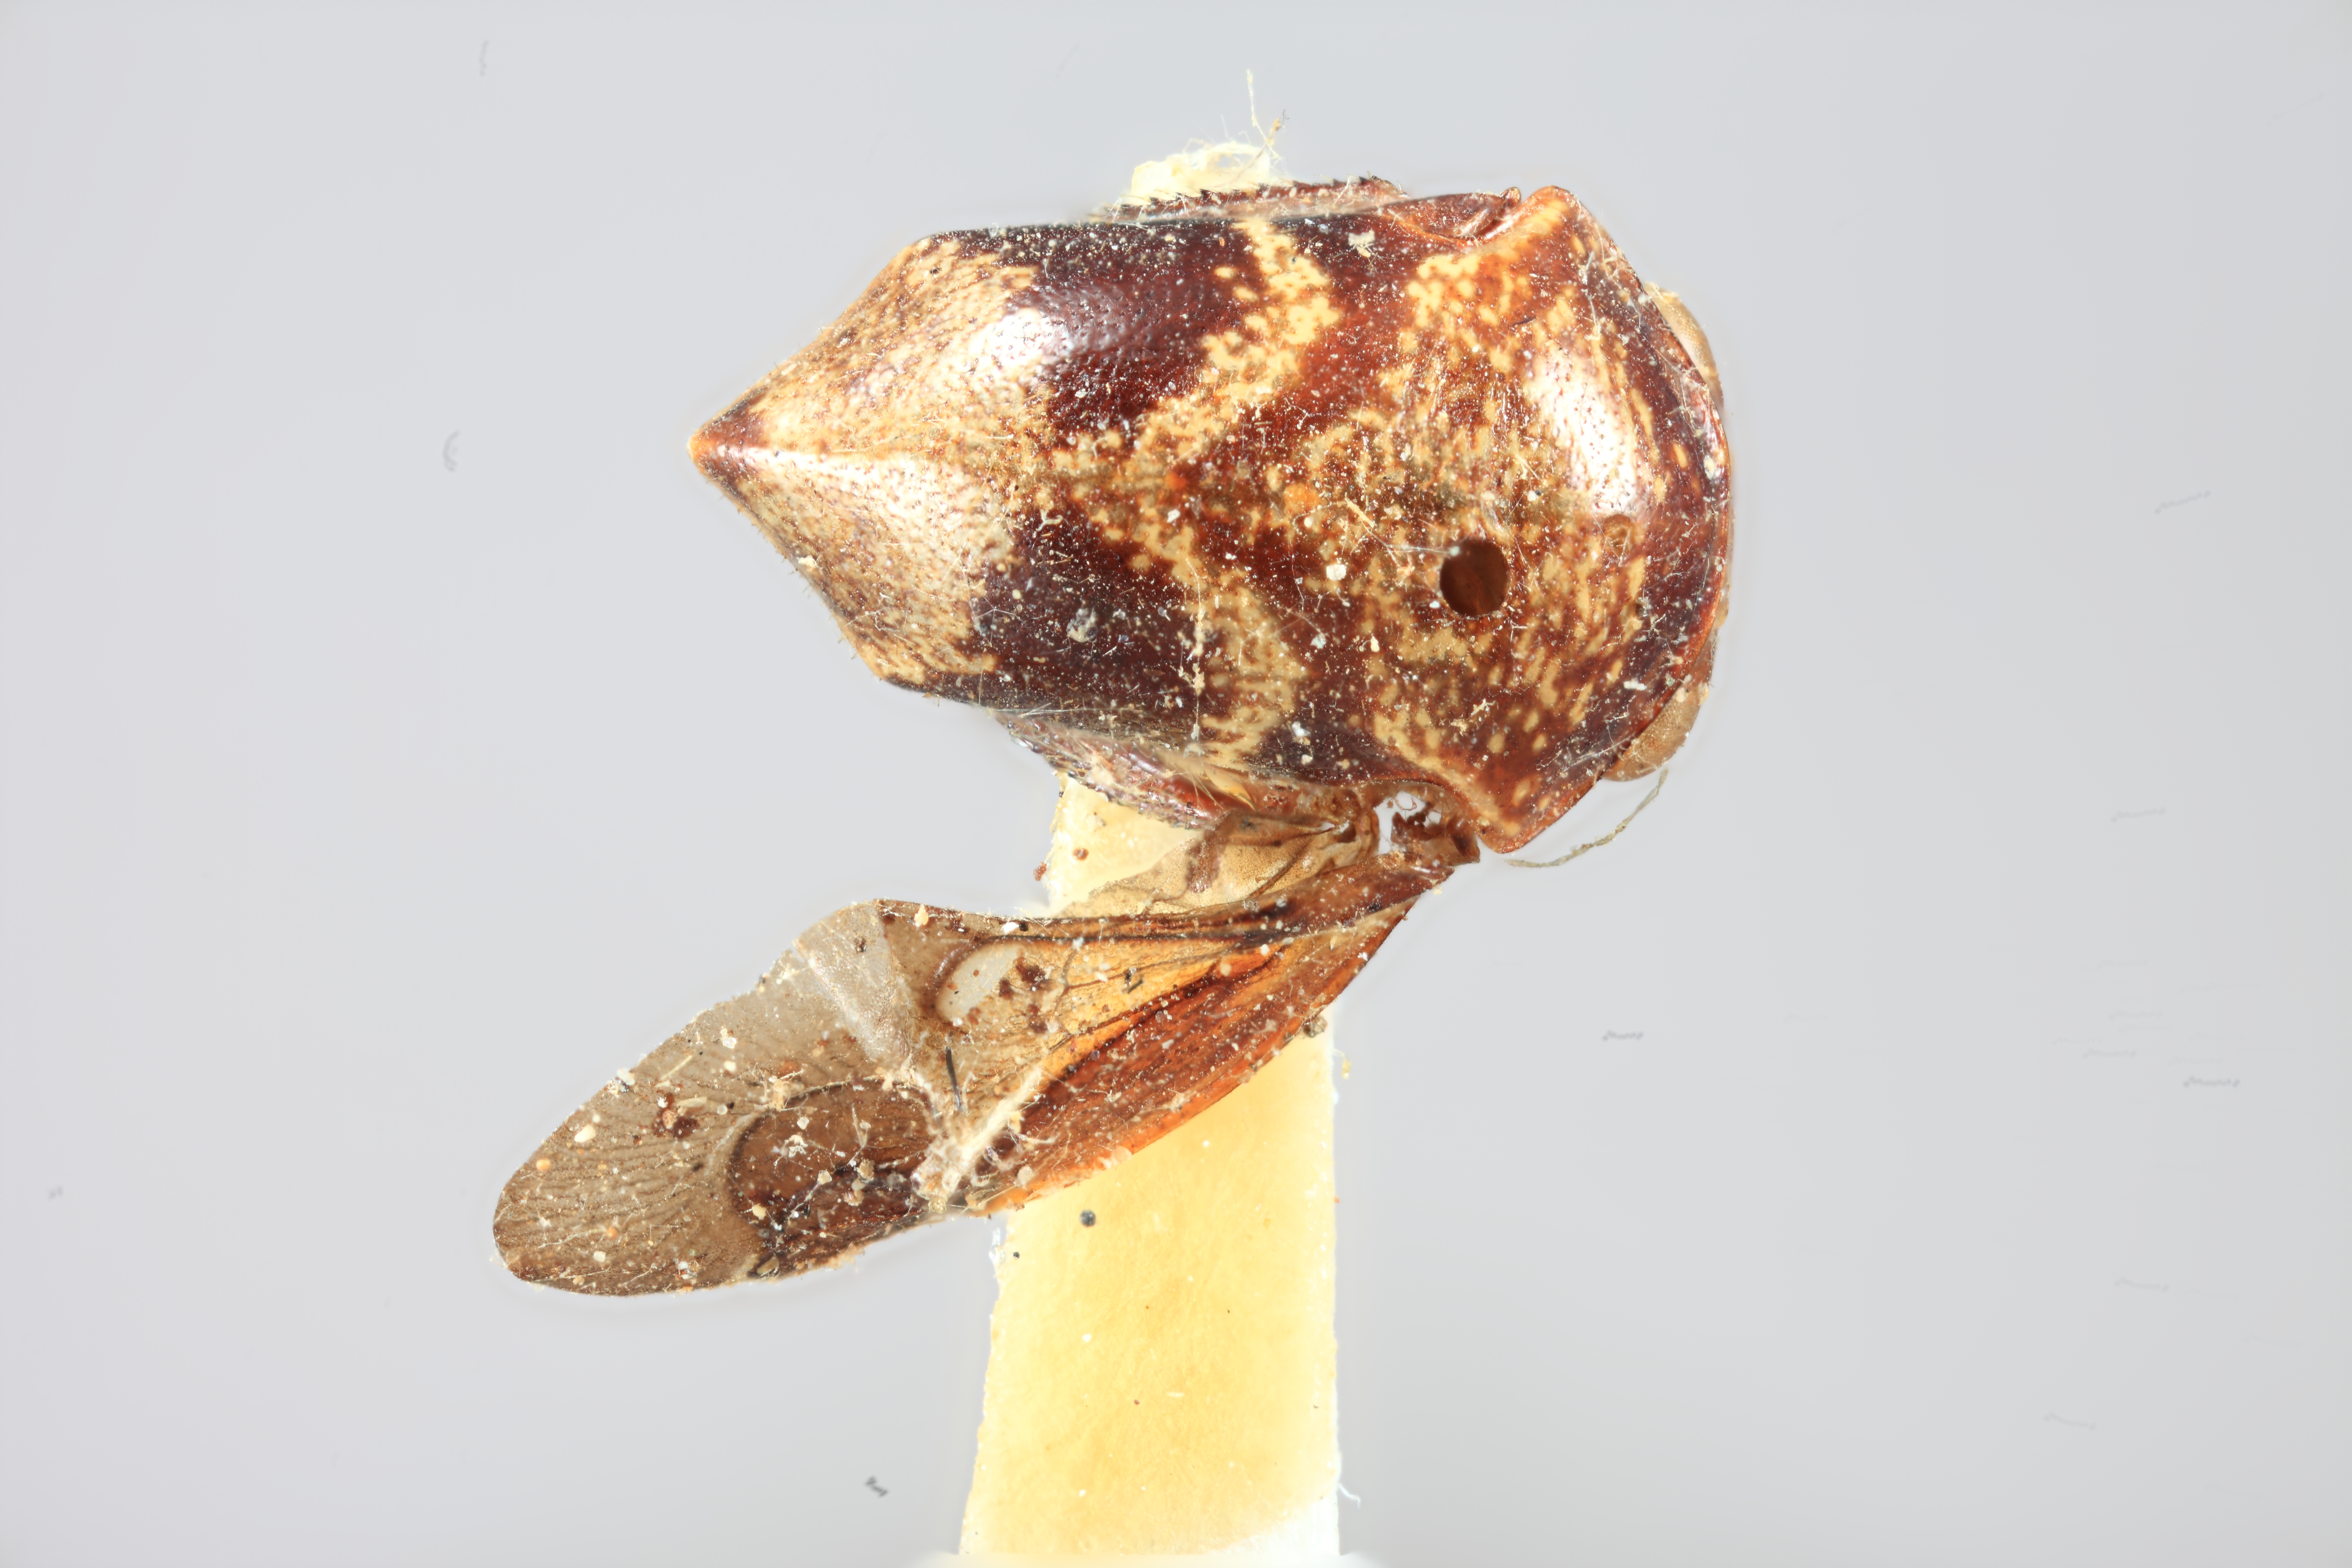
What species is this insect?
Tragopa irrorata
